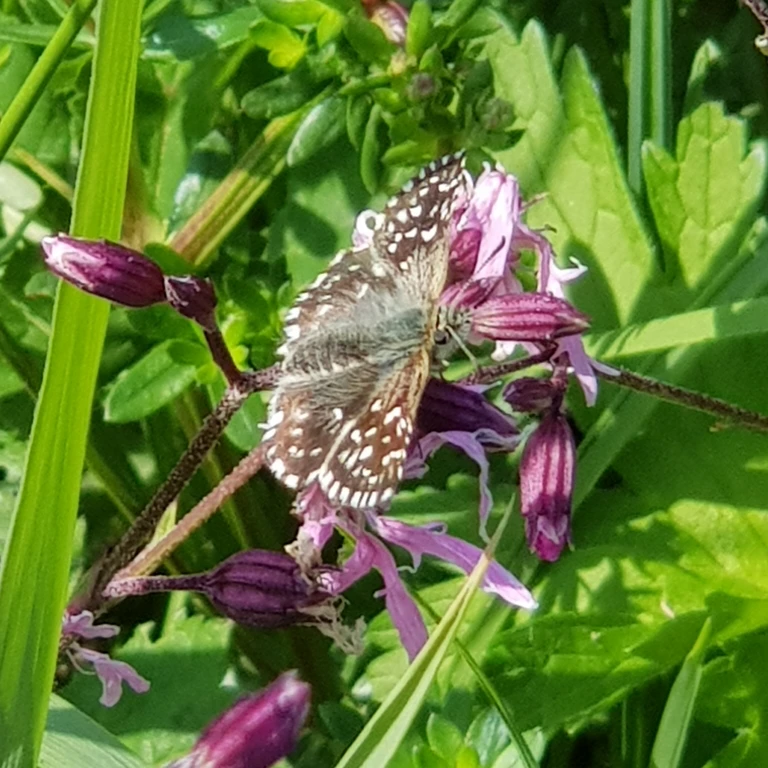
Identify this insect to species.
Pyrgus malvae
